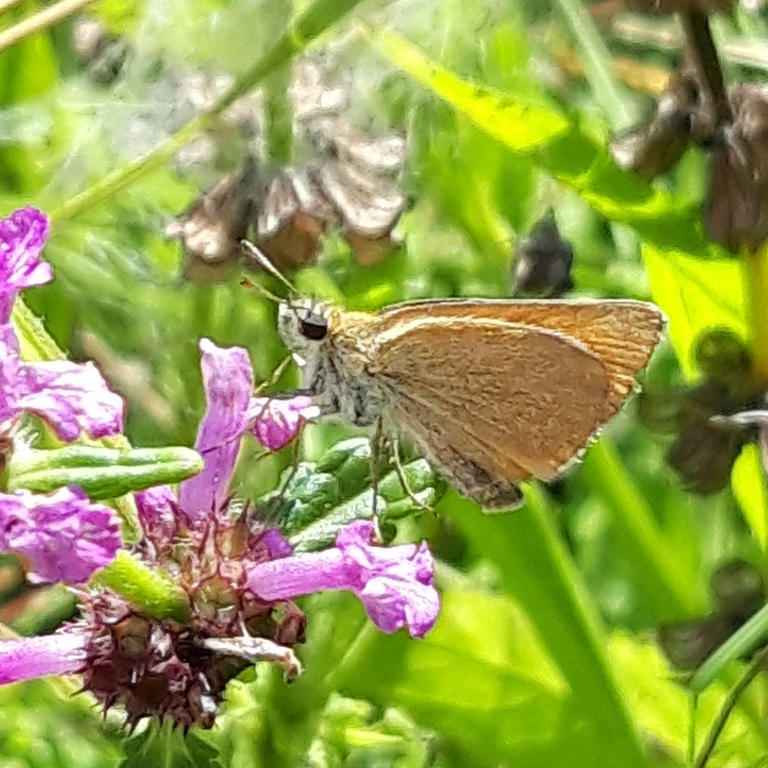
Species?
Thymelicus sylvestris
